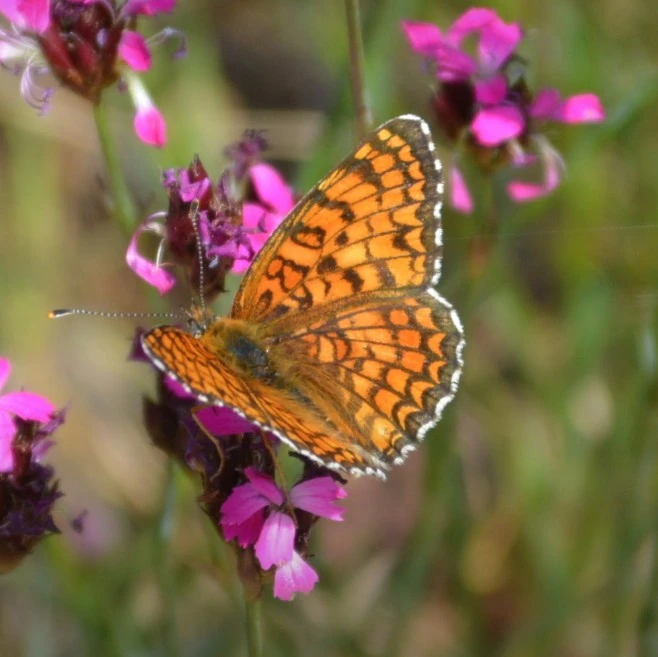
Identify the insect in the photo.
Melitaea phoebe
